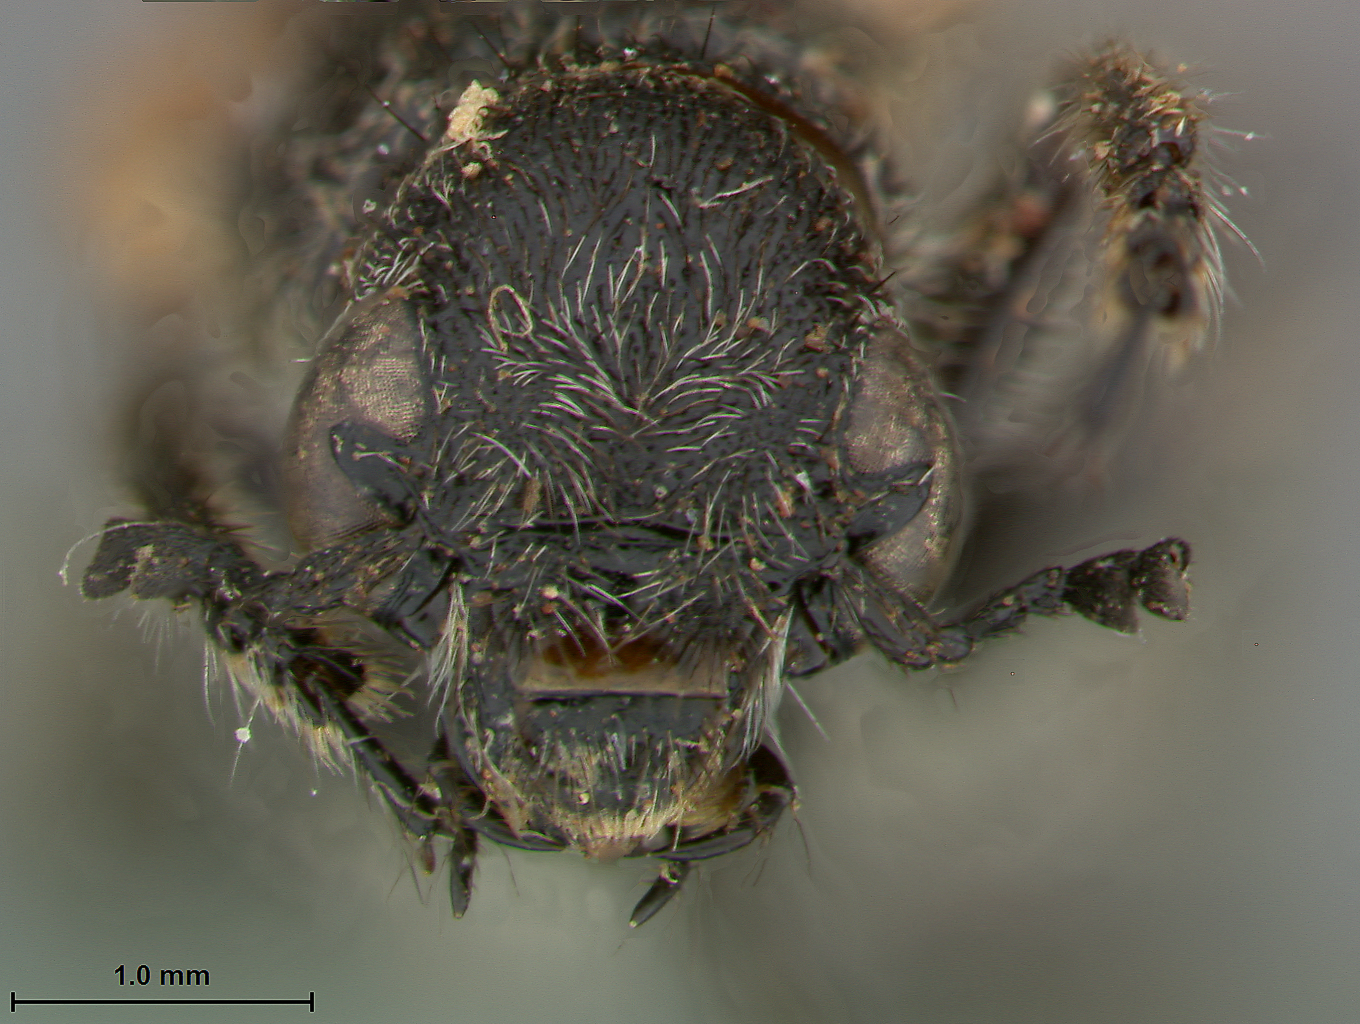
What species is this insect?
Antonaria humeralis
